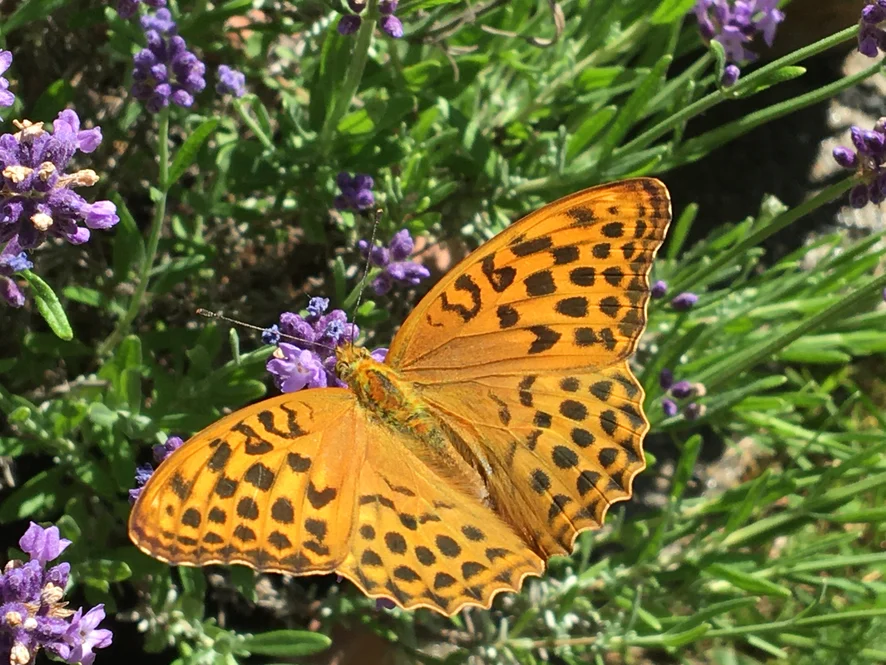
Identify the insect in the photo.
Argynnis paphia
